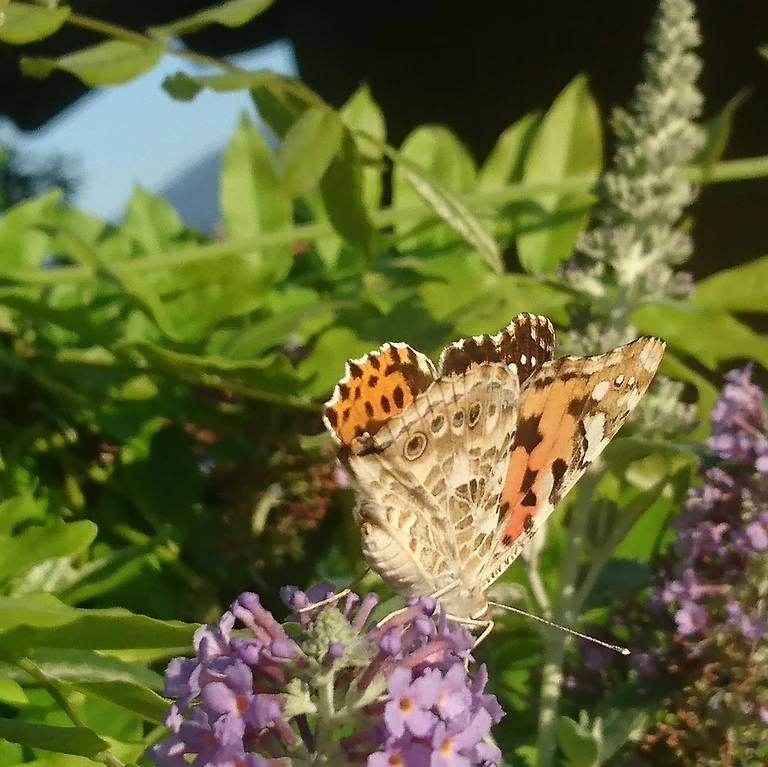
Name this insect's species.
Vanessa cardui
